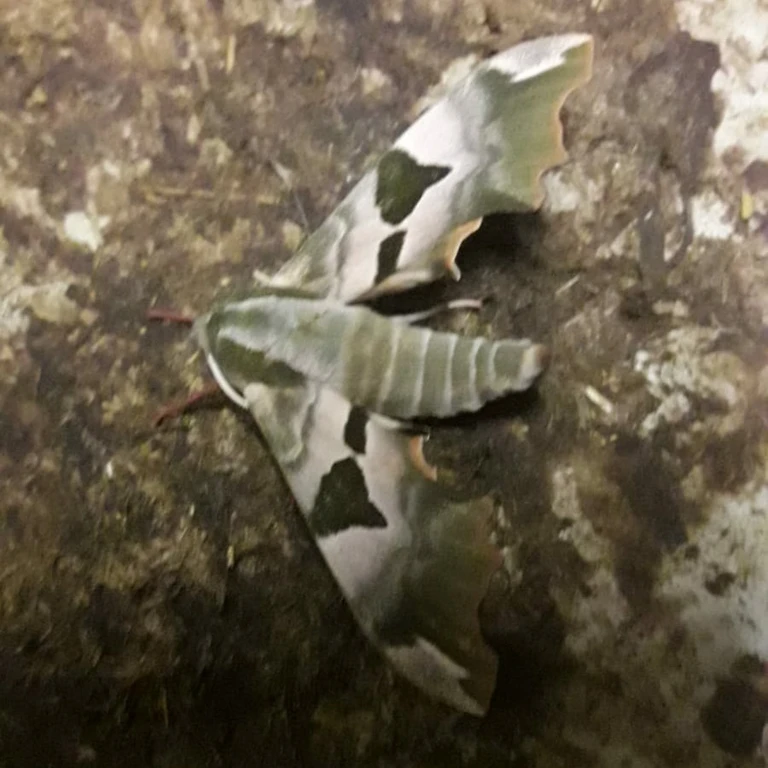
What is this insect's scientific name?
Mimas tiliae
